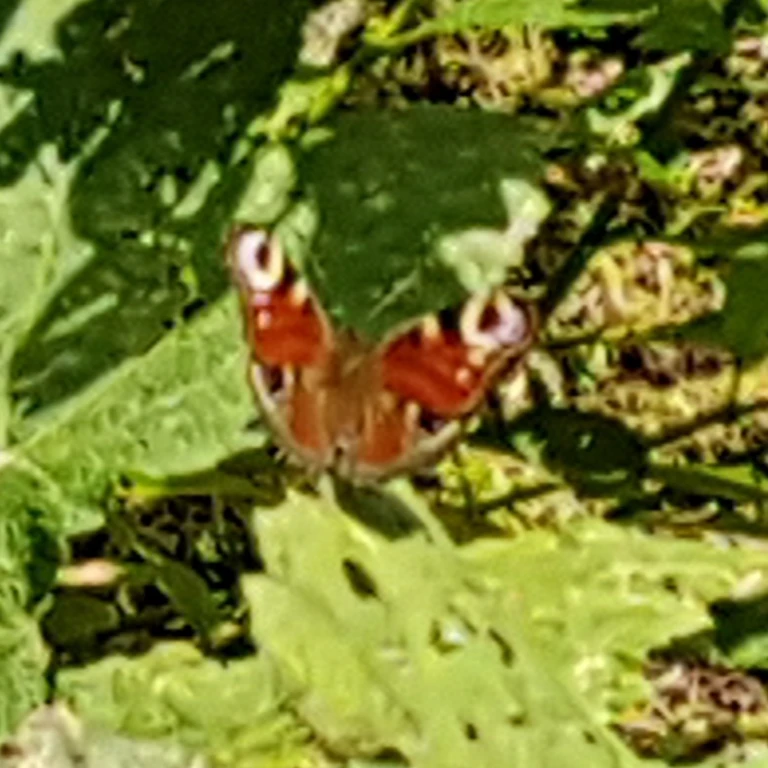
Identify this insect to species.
Aglais io
